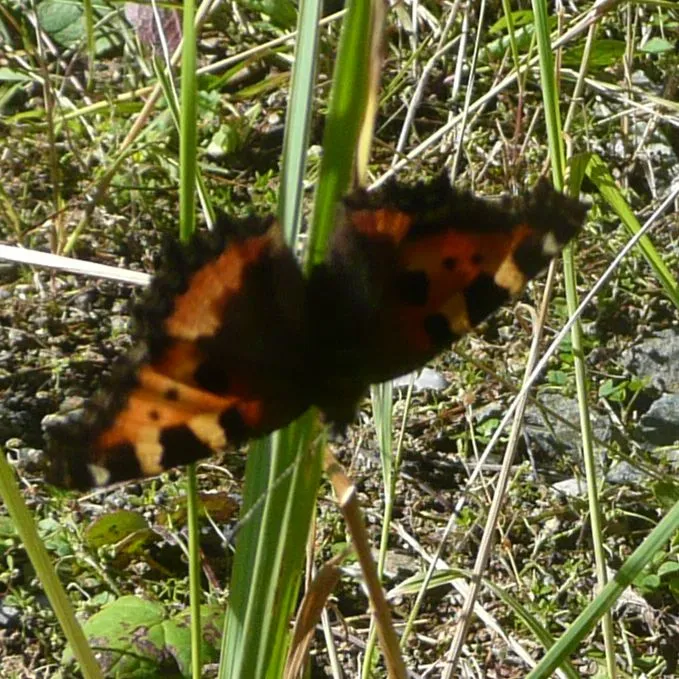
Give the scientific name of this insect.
Aglais urticae
